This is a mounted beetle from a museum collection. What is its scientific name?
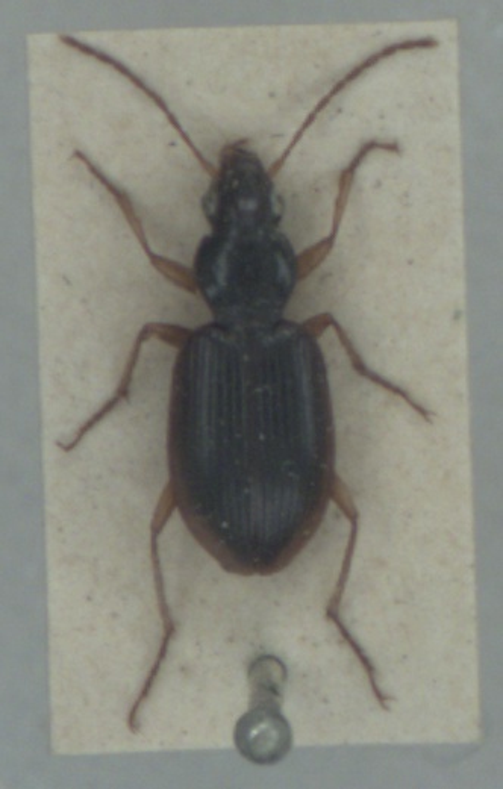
Paranchus albipes
